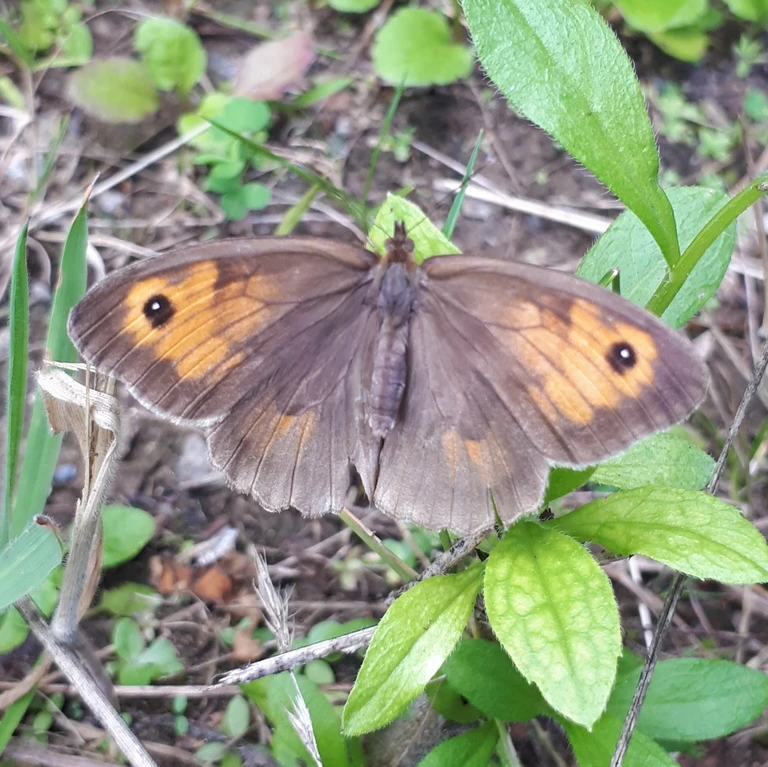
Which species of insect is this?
Maniola jurtina
